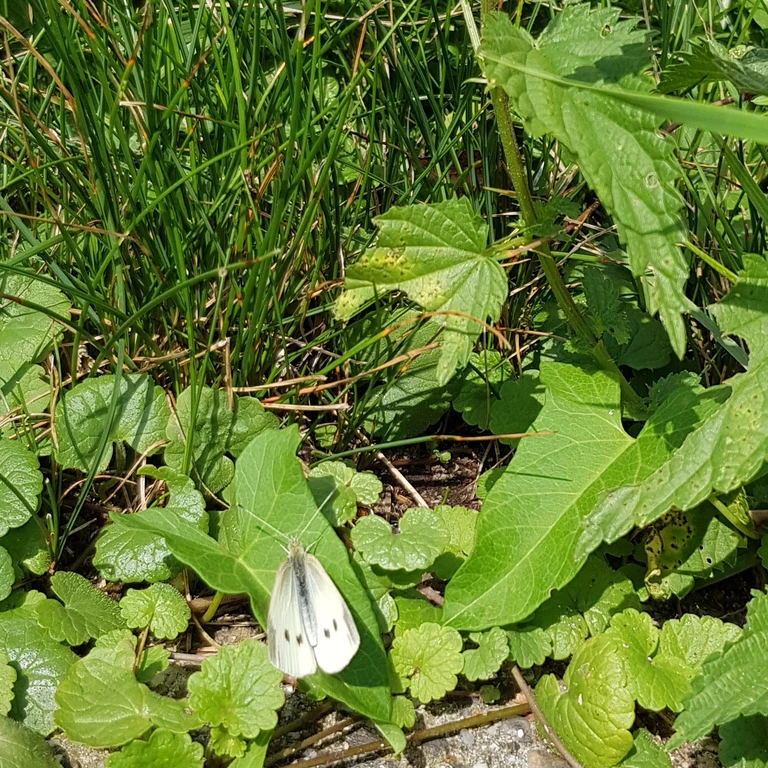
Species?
Pieris rapae
